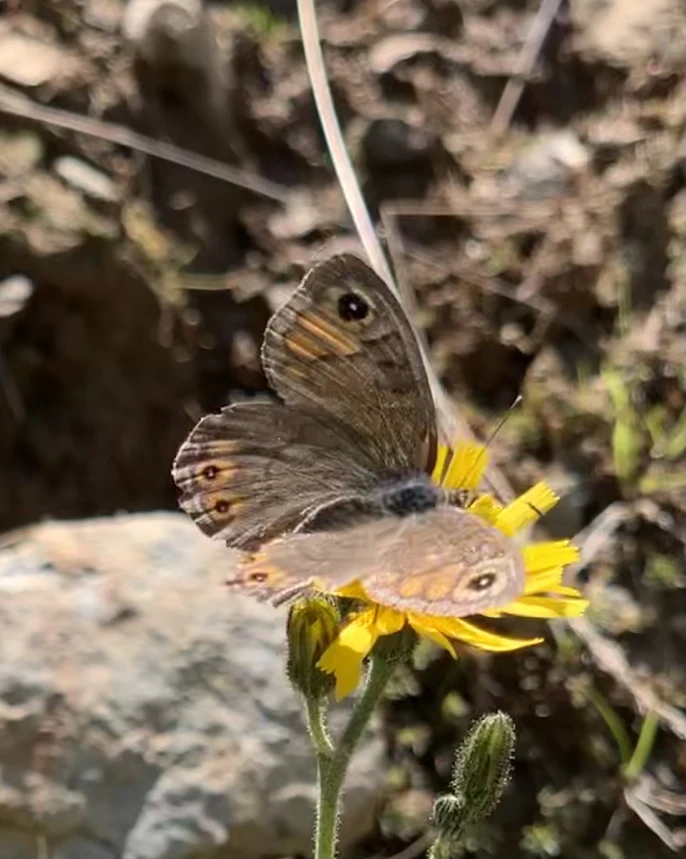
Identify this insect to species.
Lasiommata petropolitana (also Pararge petropolitana)
